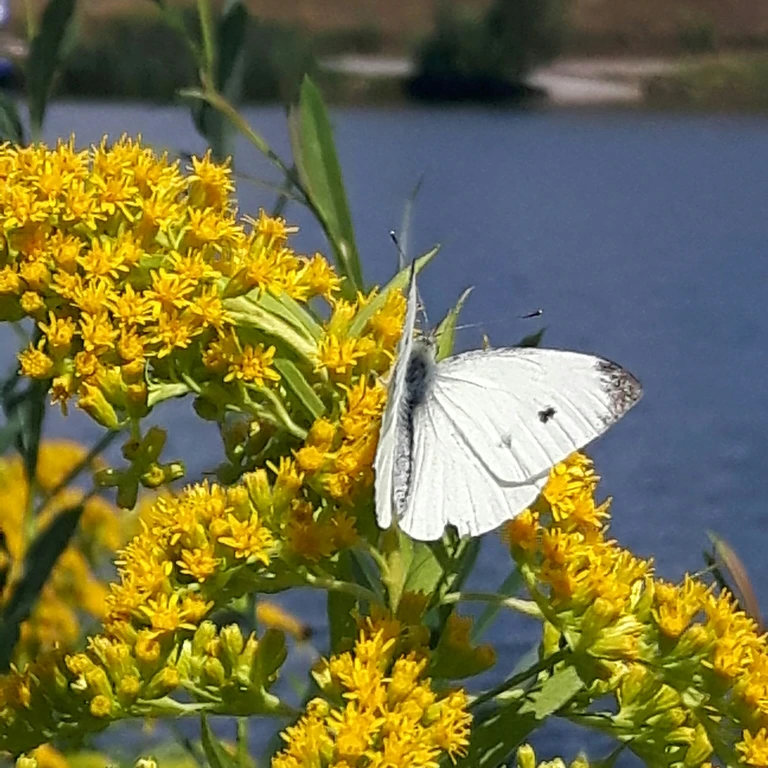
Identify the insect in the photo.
Pieris rapae
